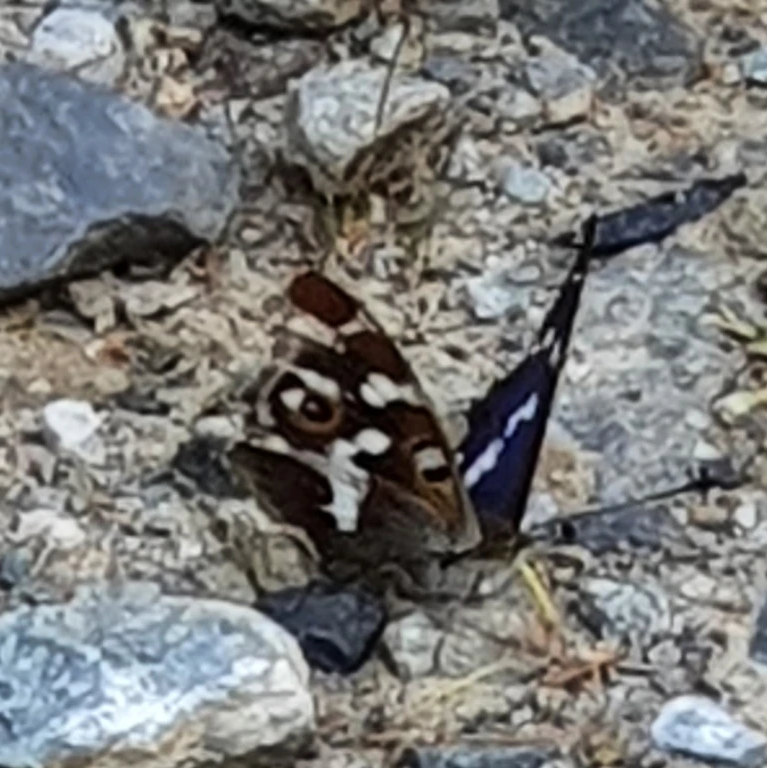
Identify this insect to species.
Apatura iris
